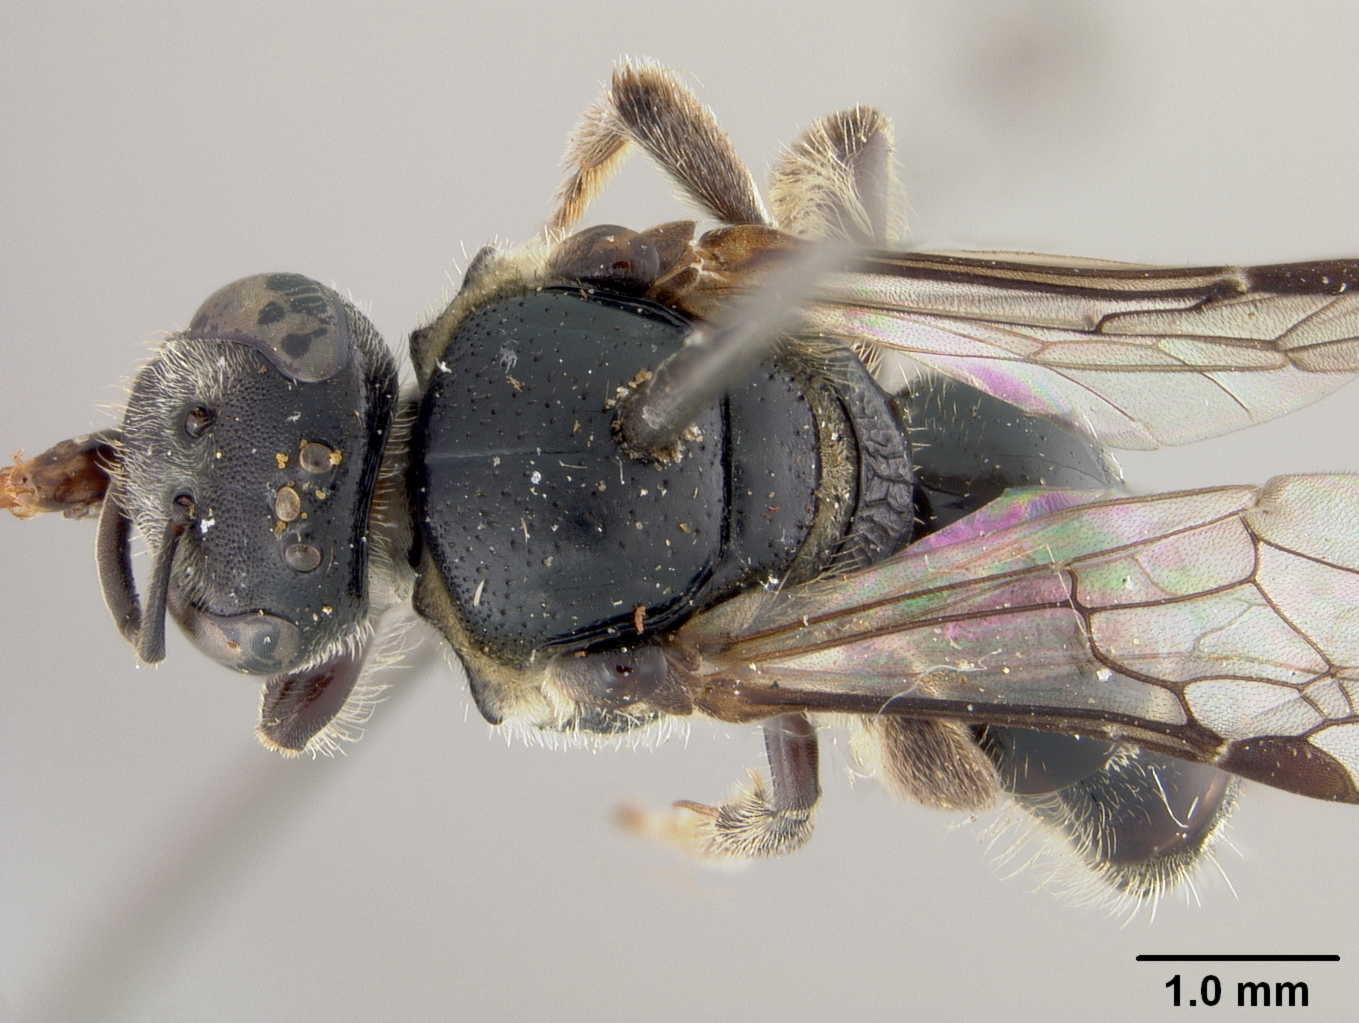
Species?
Halictus oligostictus
